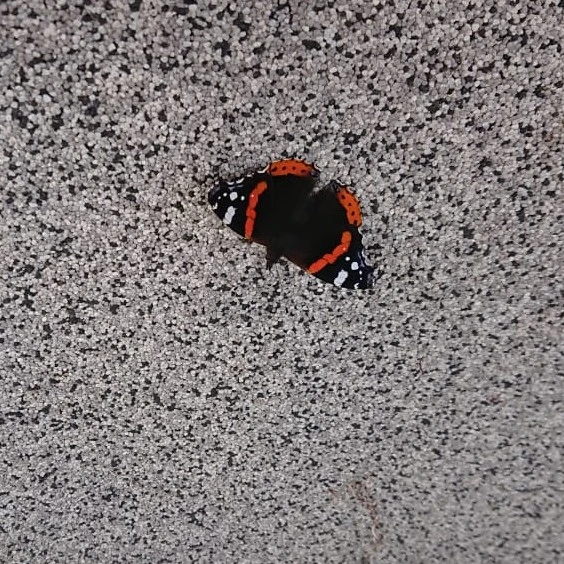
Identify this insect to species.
Vanessa atalanta
